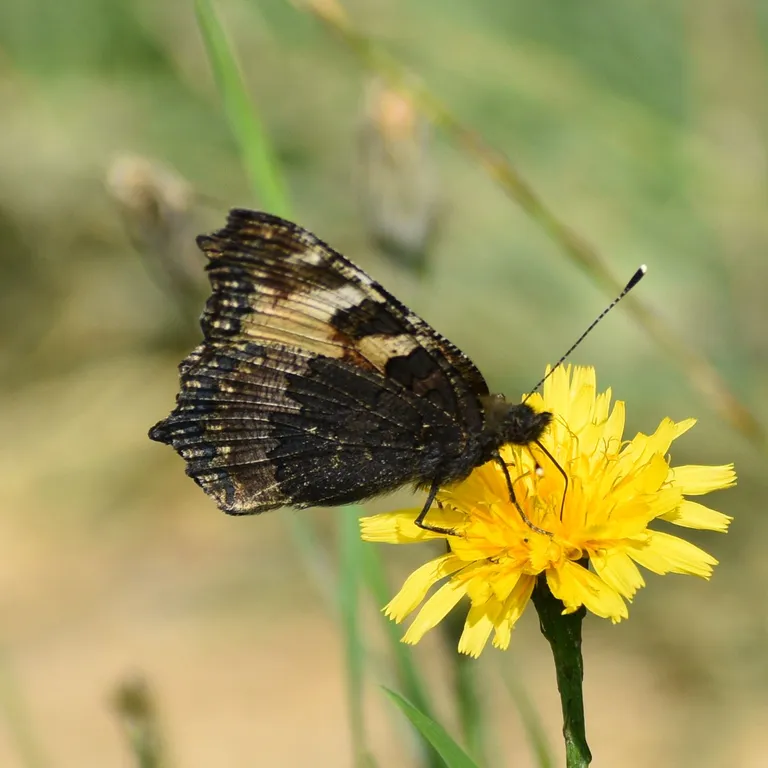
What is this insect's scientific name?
Aglais urticae
